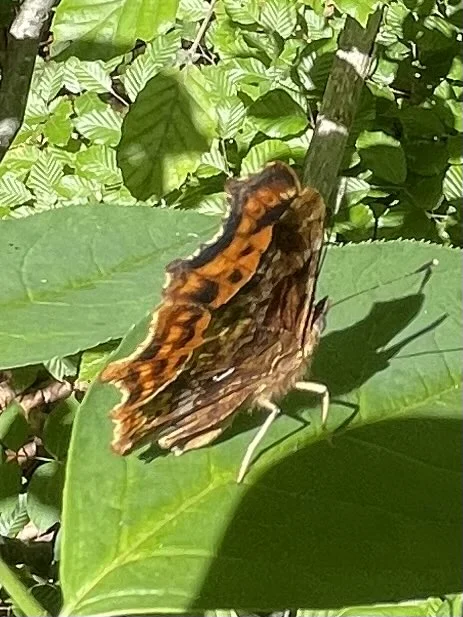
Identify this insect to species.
Polygonia c-album
